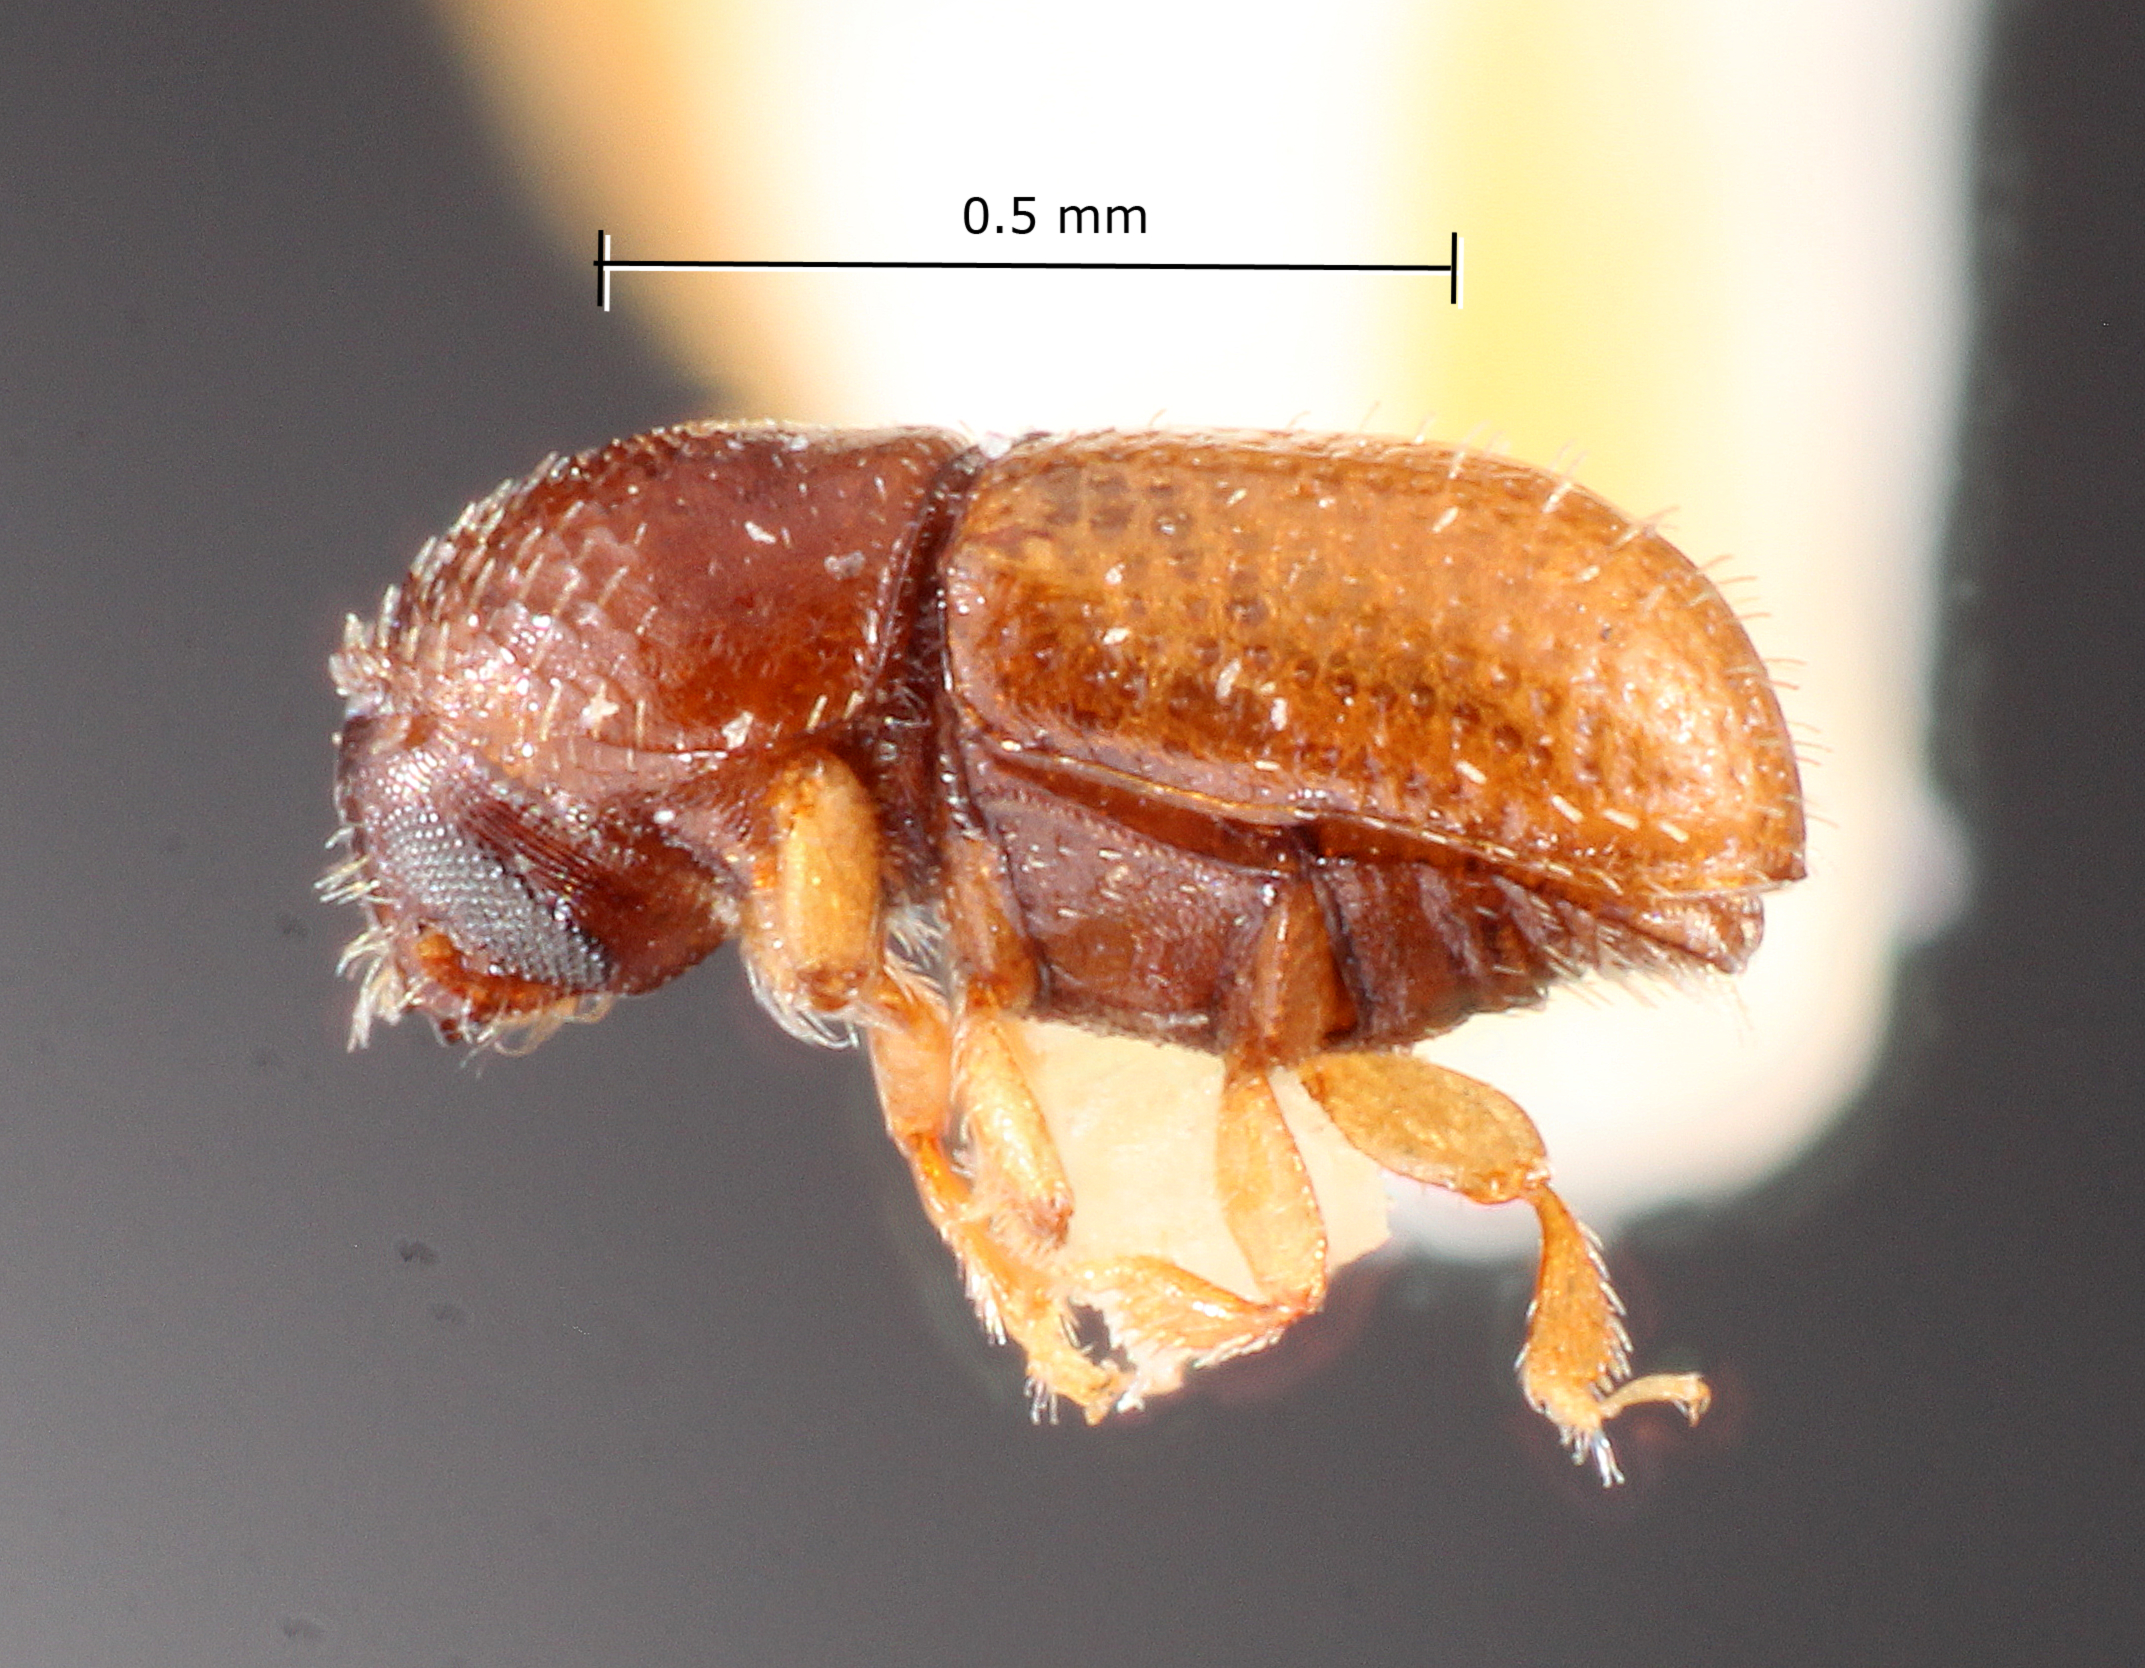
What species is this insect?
Ptilopodius stephegynis
